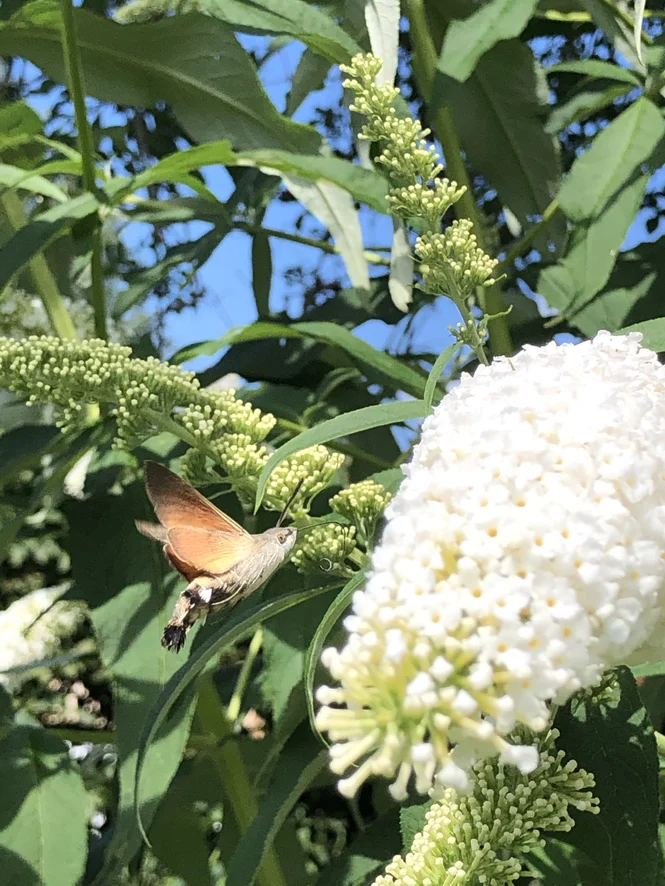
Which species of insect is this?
Macroglossum stellatarum
